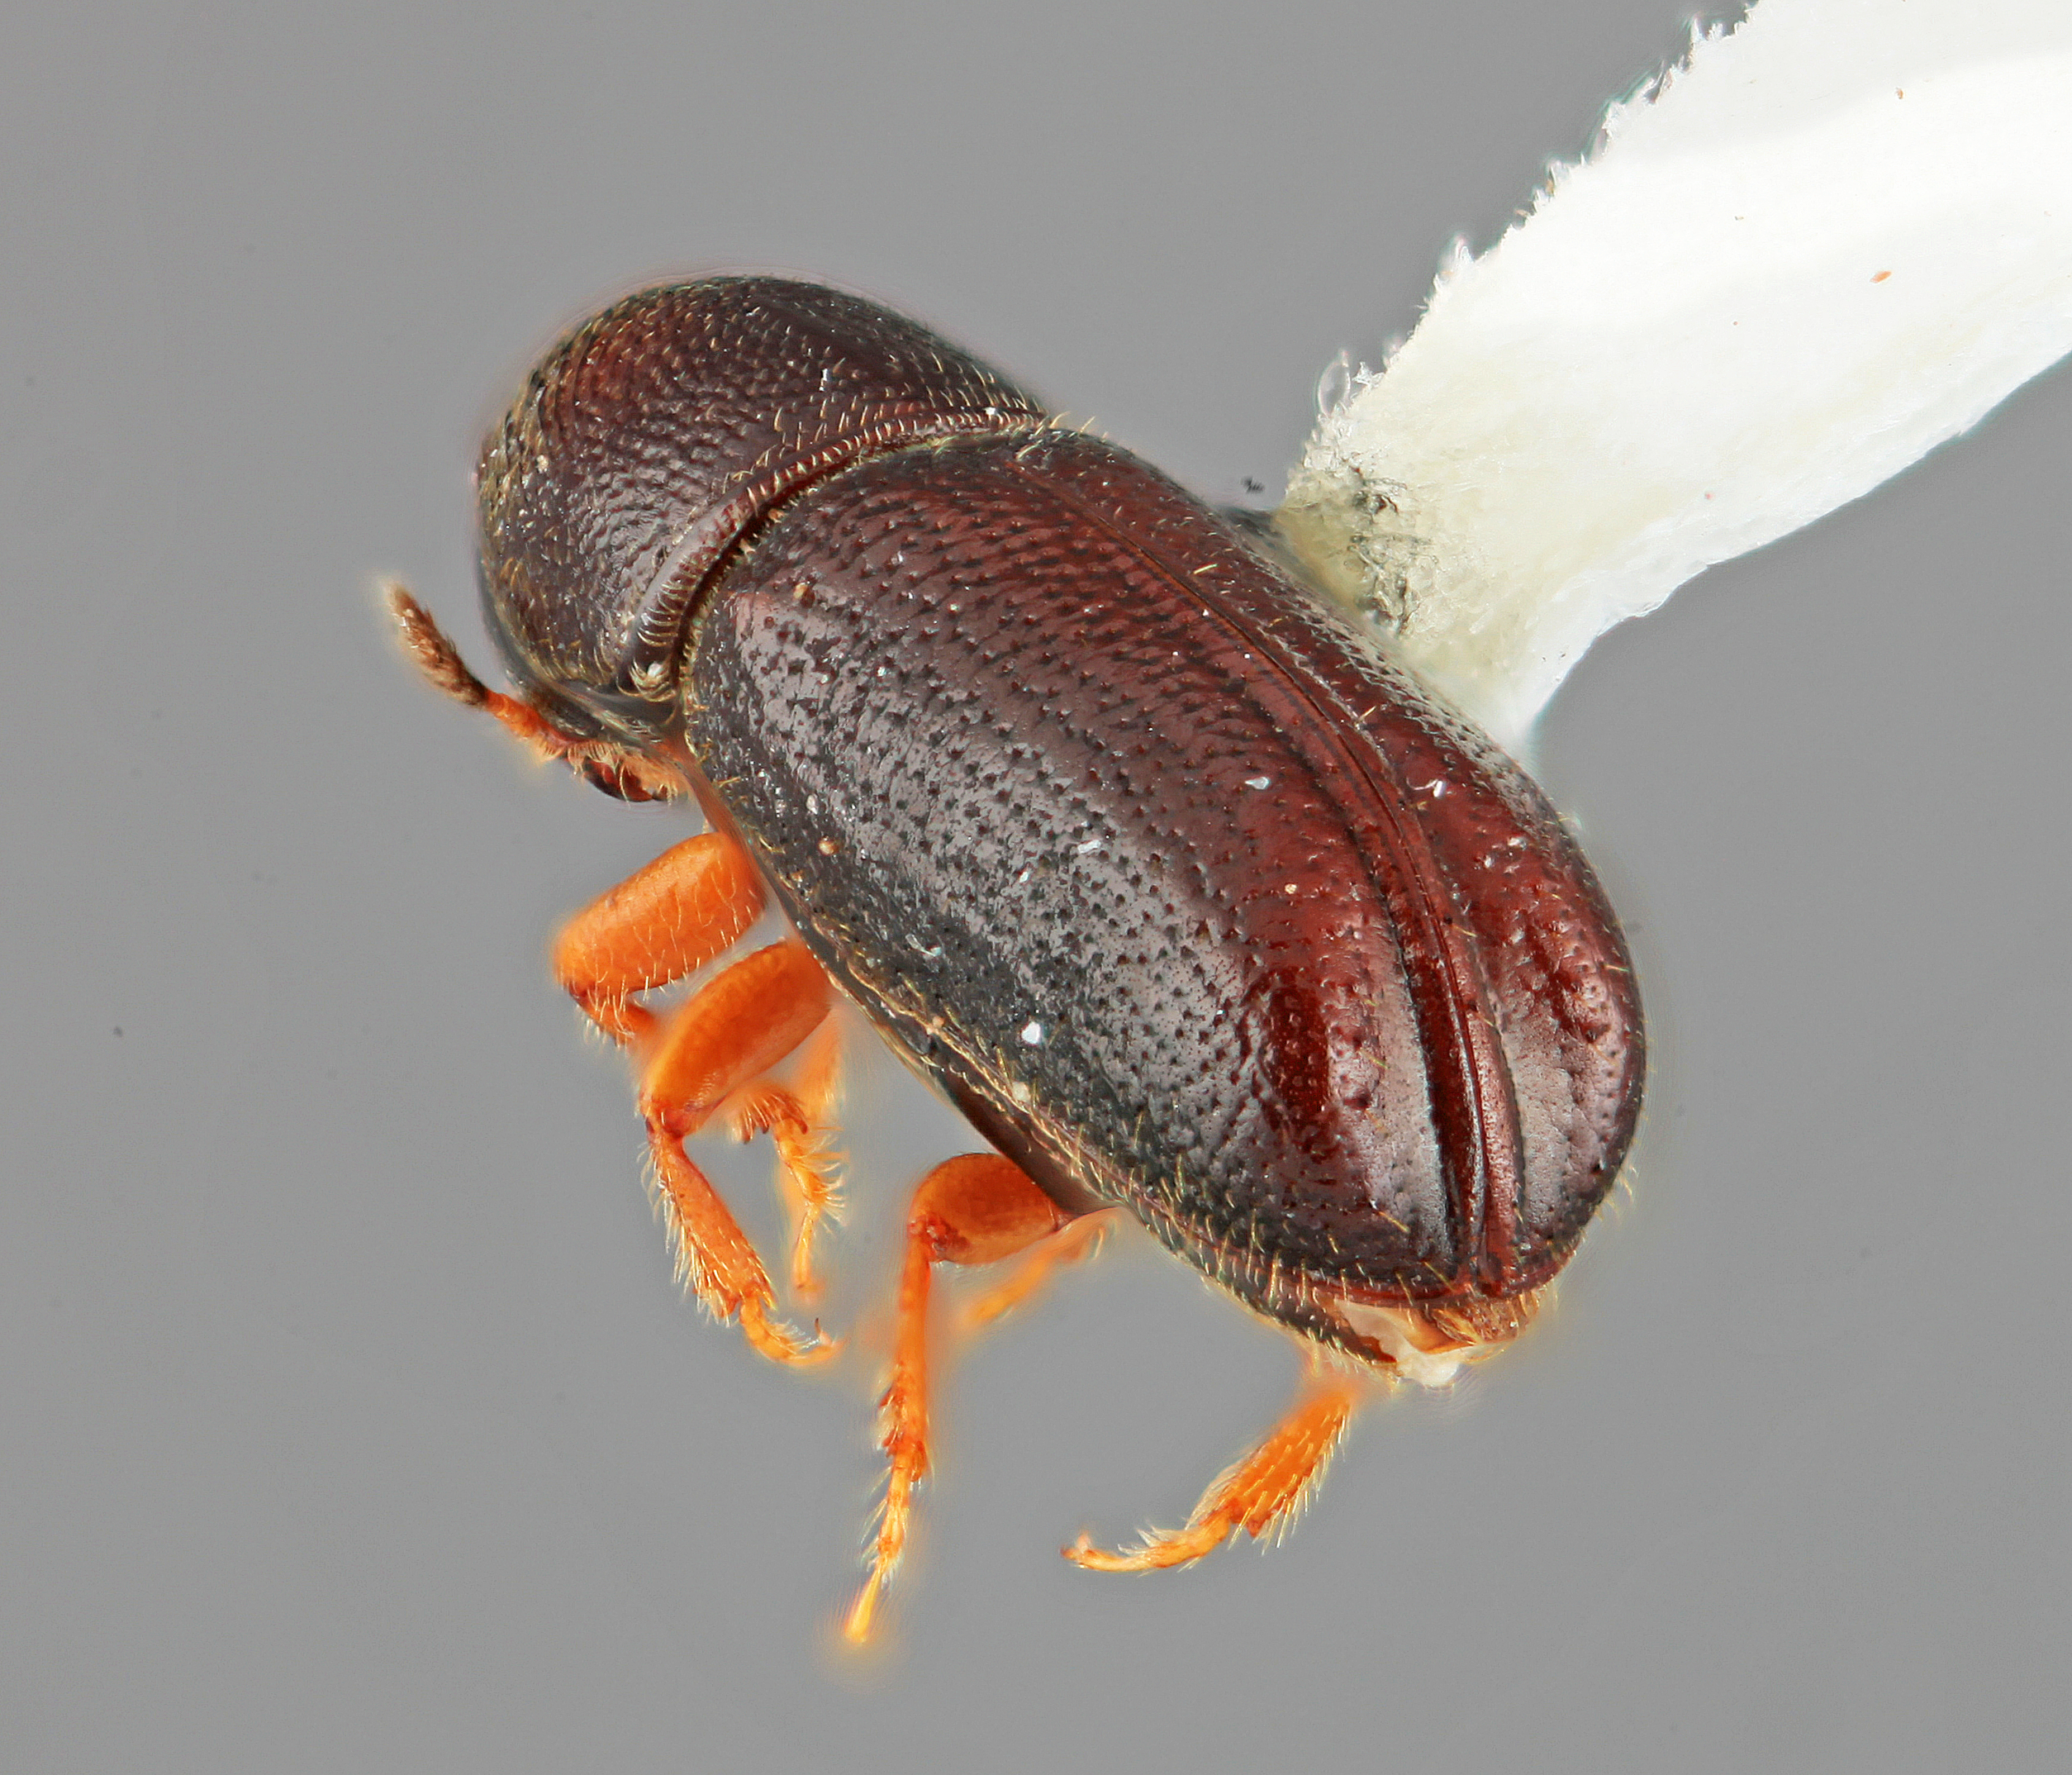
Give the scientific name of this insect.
Araptus mirus
